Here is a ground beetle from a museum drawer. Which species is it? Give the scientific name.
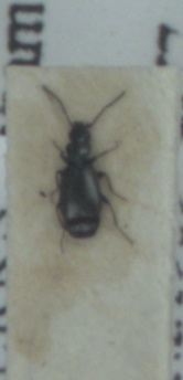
Microlestes maurus
